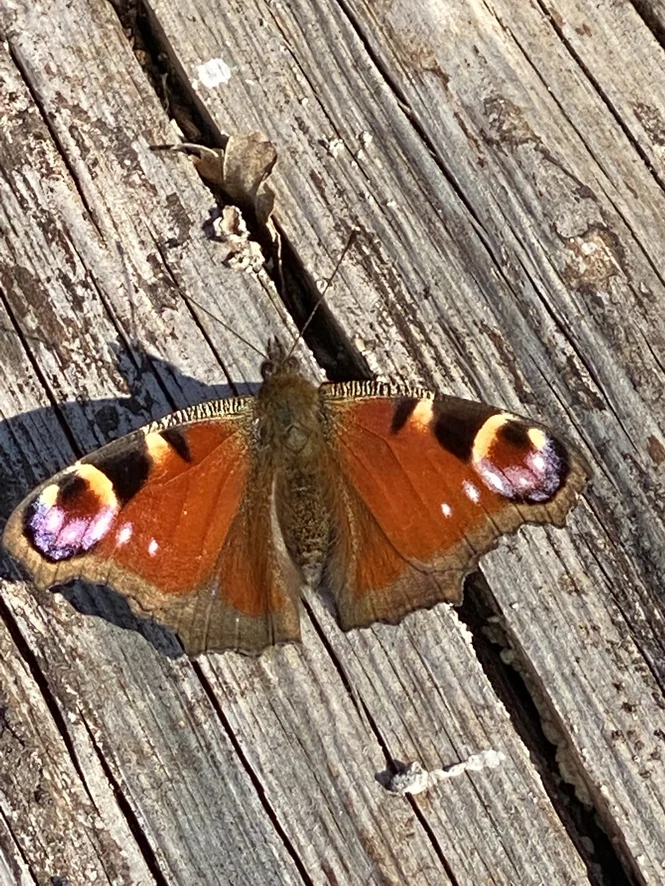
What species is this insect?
Aglais io
